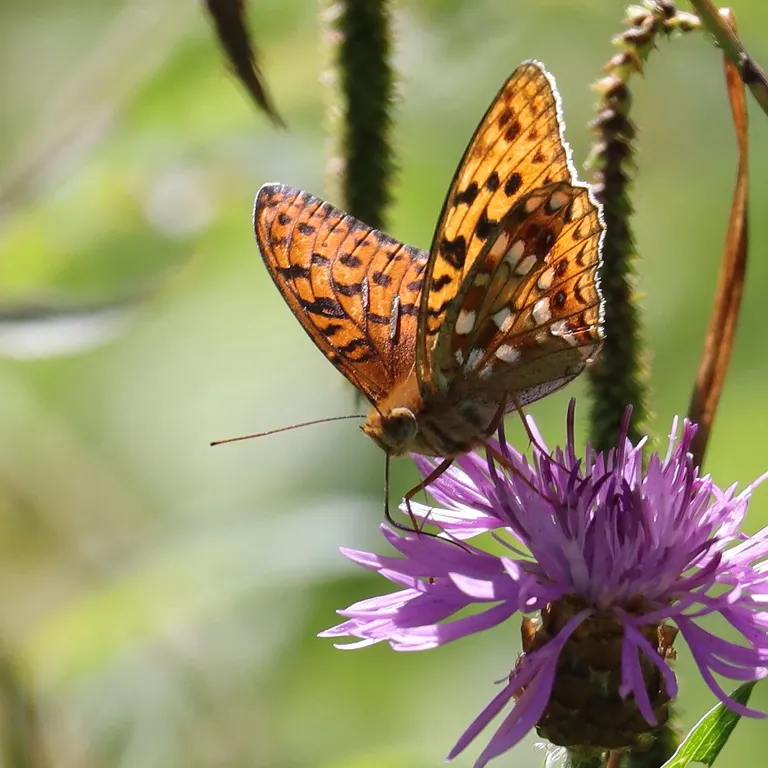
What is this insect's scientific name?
Fabriciana adippe
